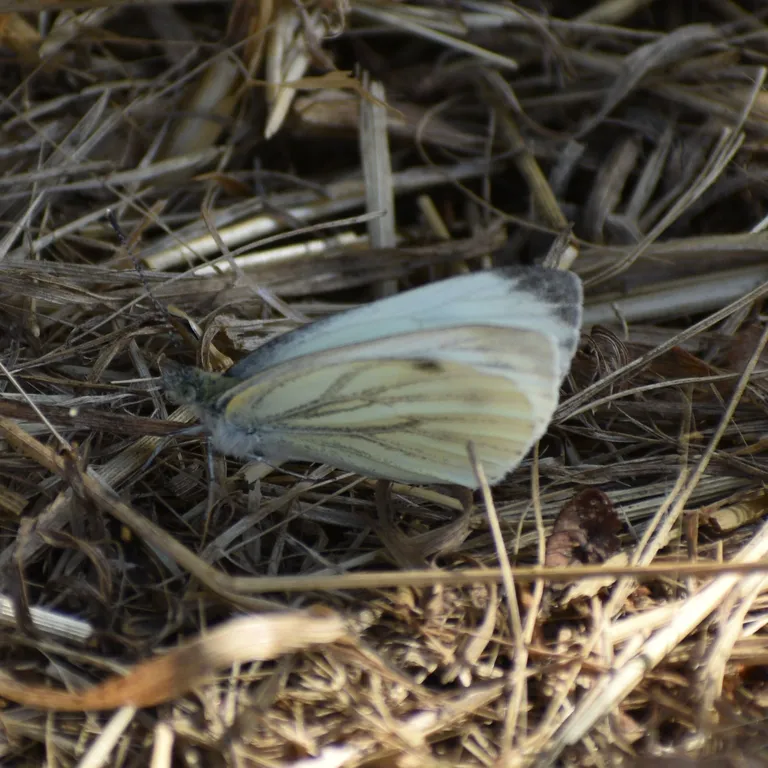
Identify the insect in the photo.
Pieris napi
